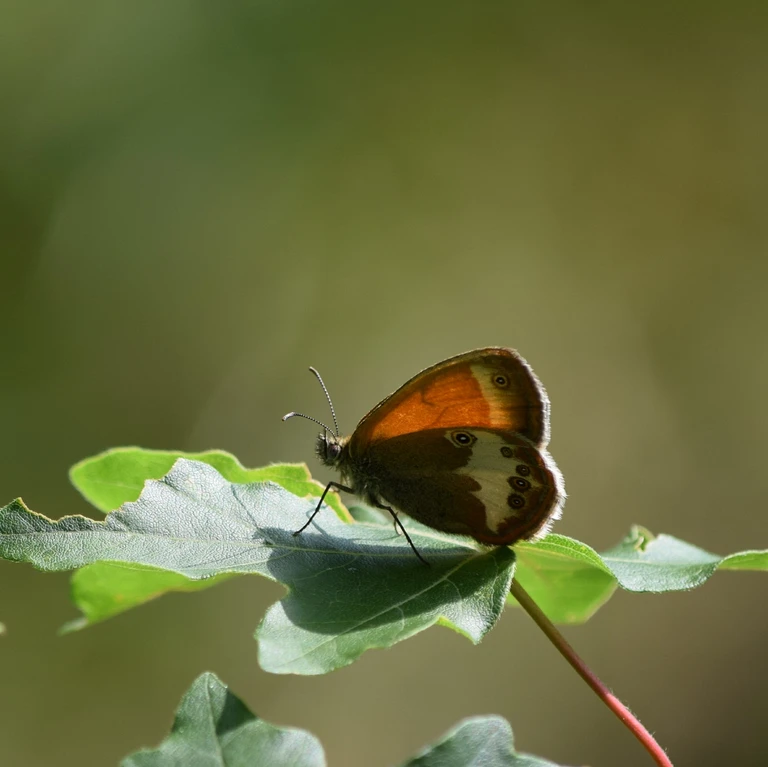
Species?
Coenonympha arcania
